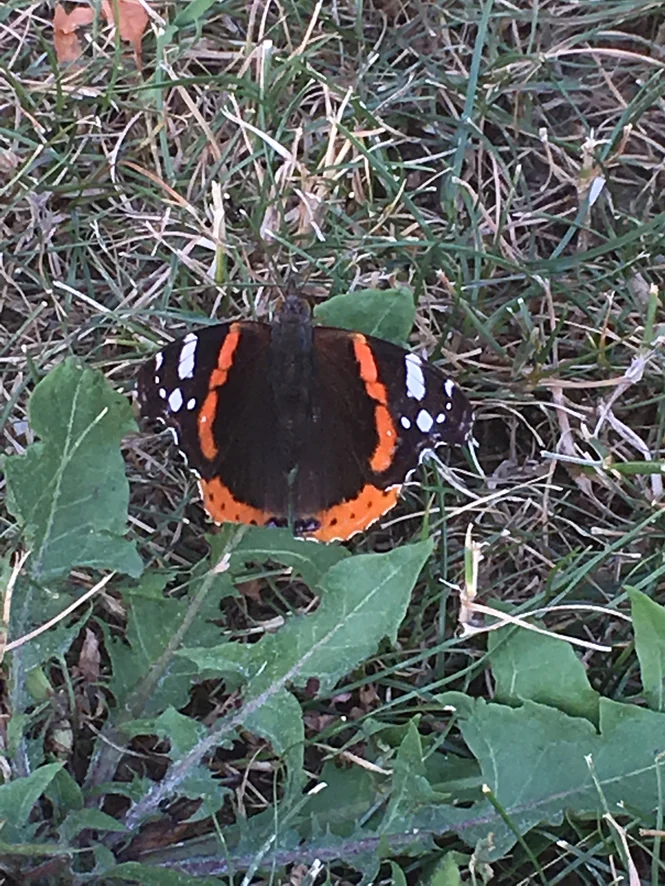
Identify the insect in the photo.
Vanessa atalanta
